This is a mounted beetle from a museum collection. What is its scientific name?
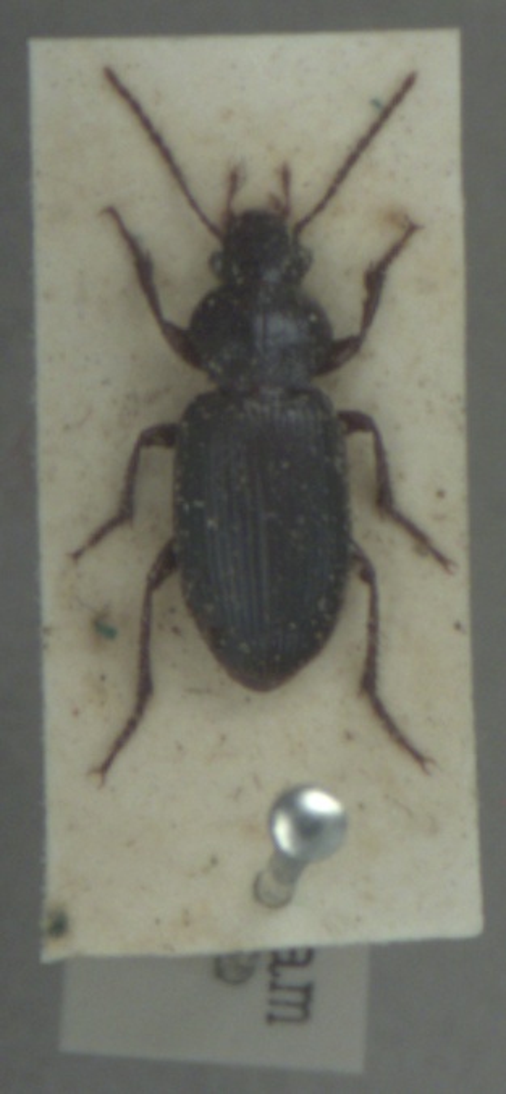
Ophonus cordatus
